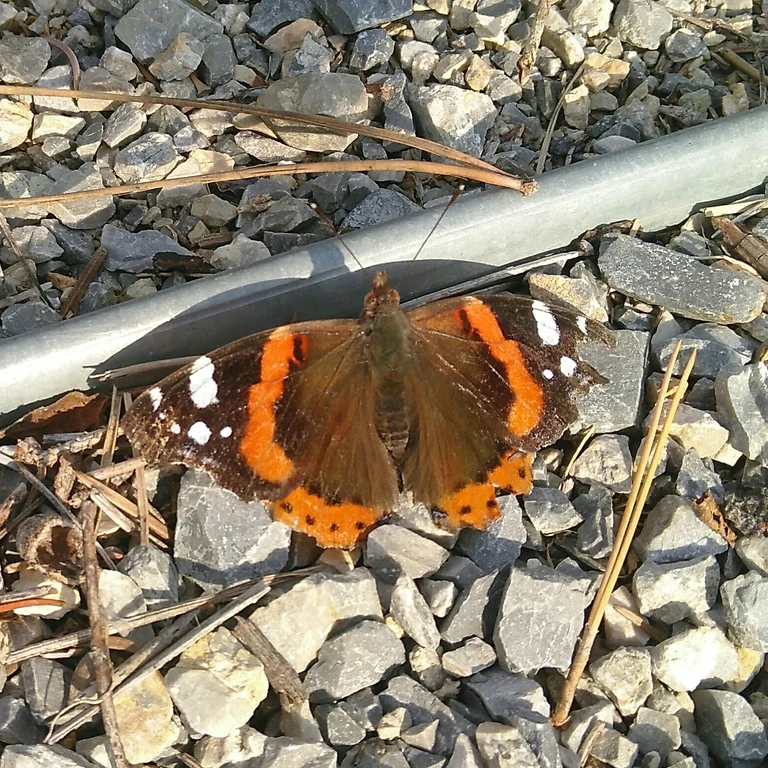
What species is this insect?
Vanessa atalanta
